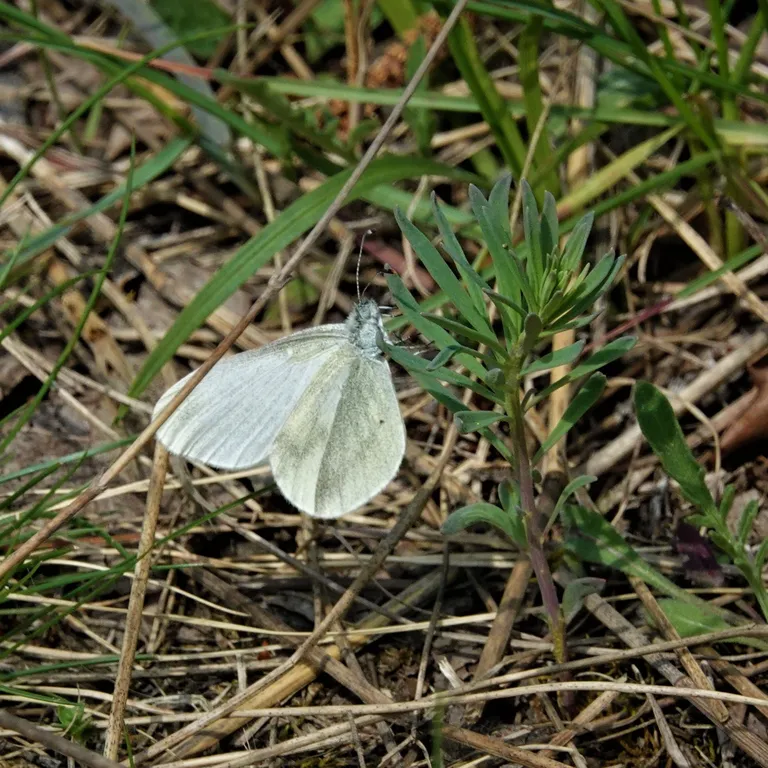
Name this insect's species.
Leptidea sinapis/juvernica
